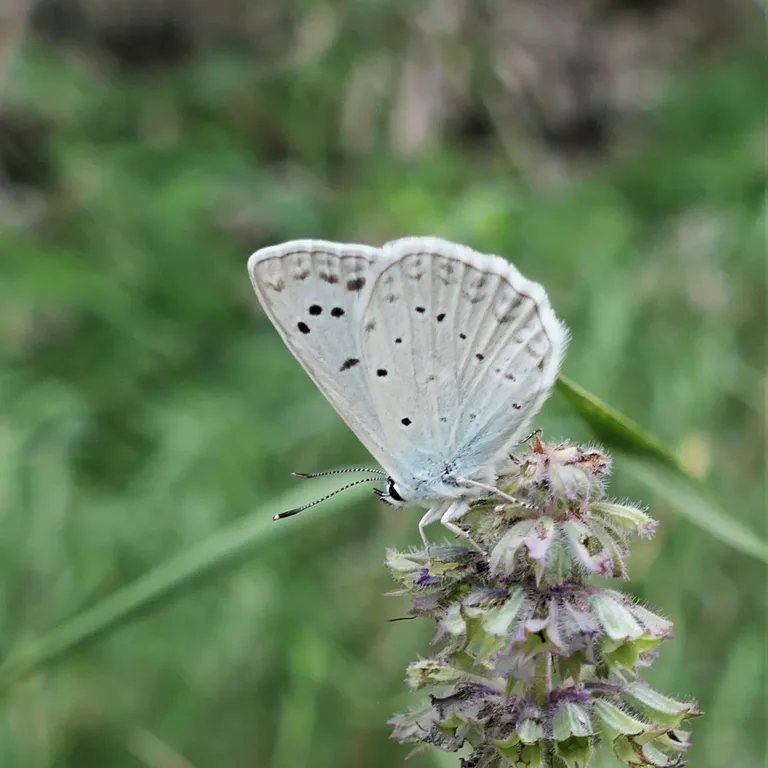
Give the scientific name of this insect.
Polyommatus daphnis
